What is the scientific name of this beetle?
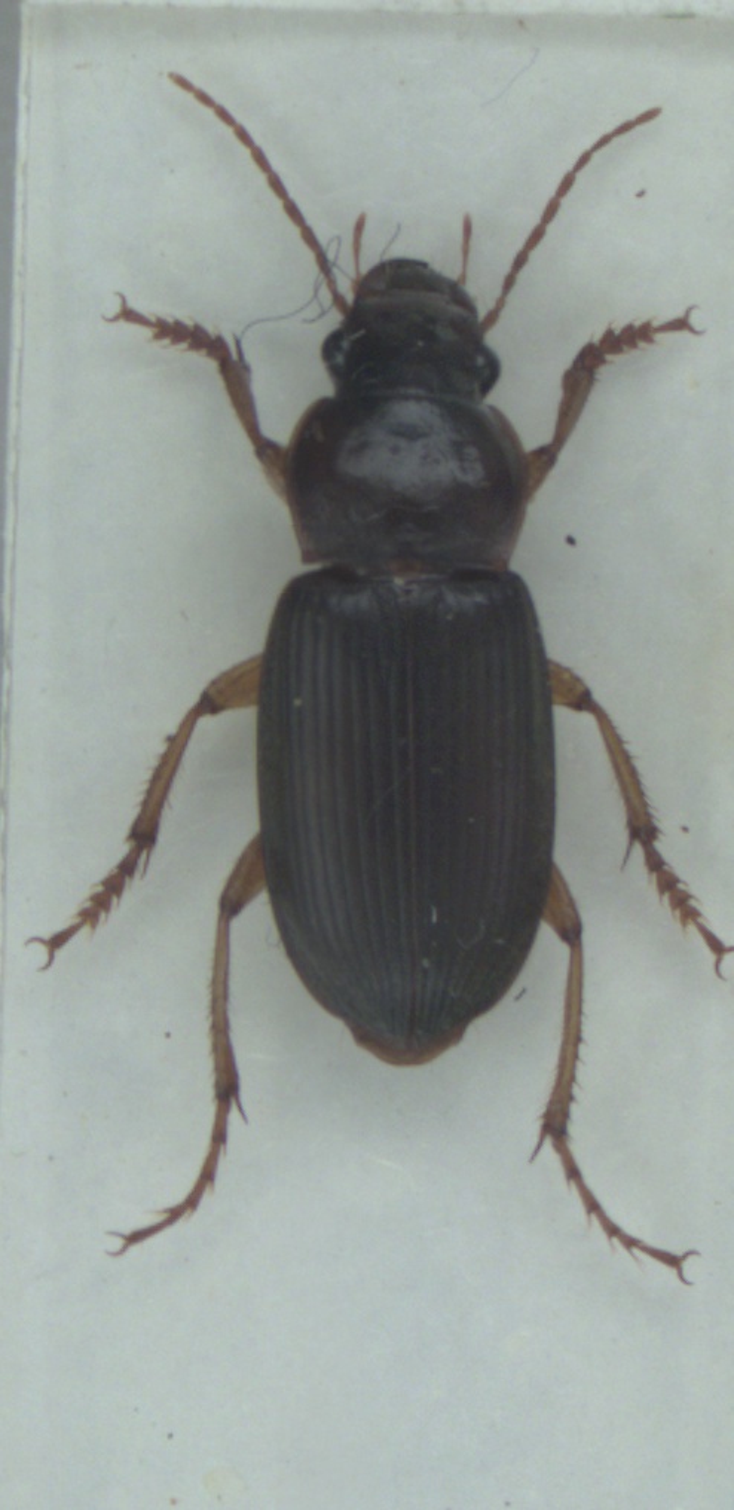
Harpalus rufipes
